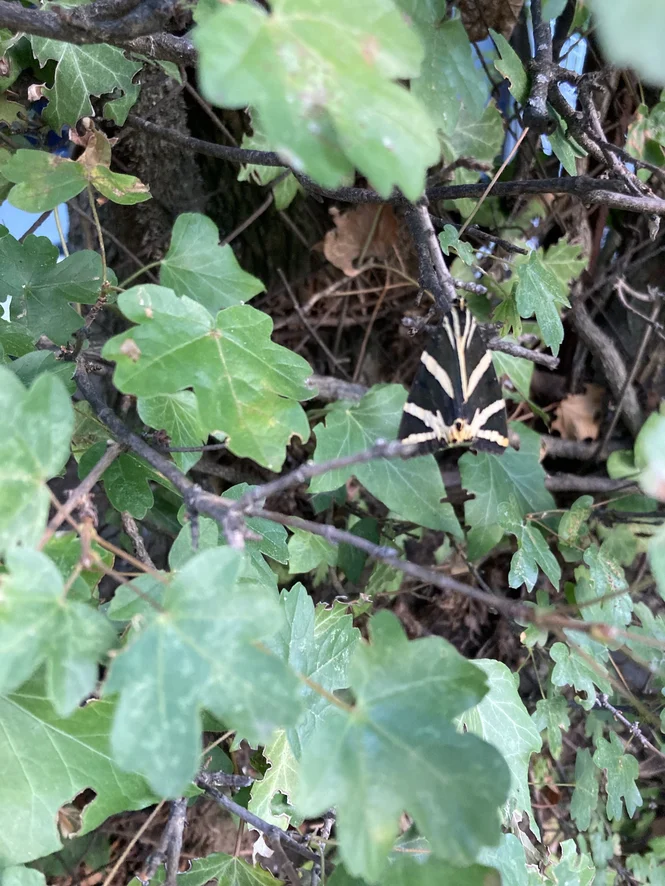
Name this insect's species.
Euplagia quadripunctaria
